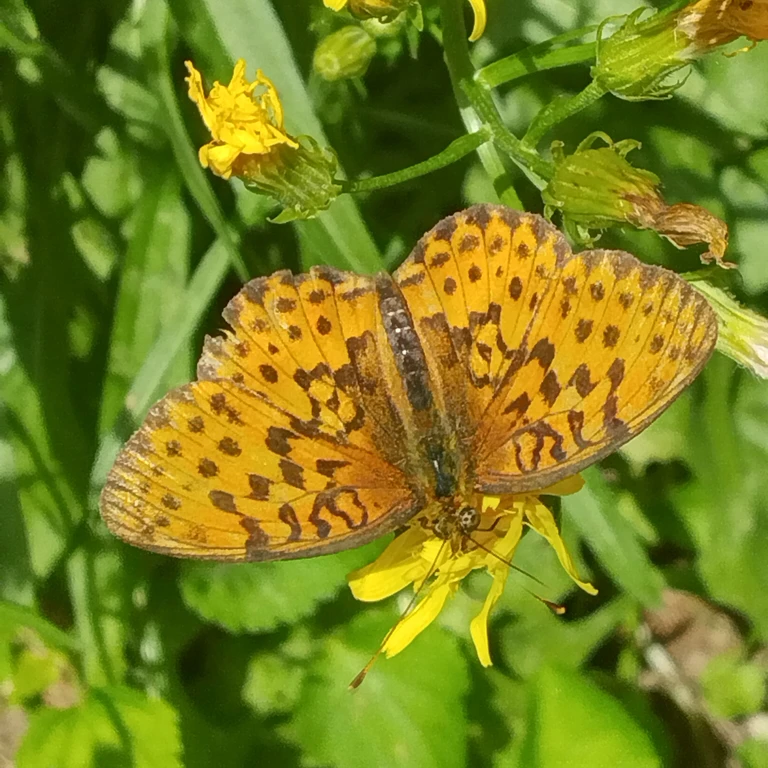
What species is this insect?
Brenthis daphne
